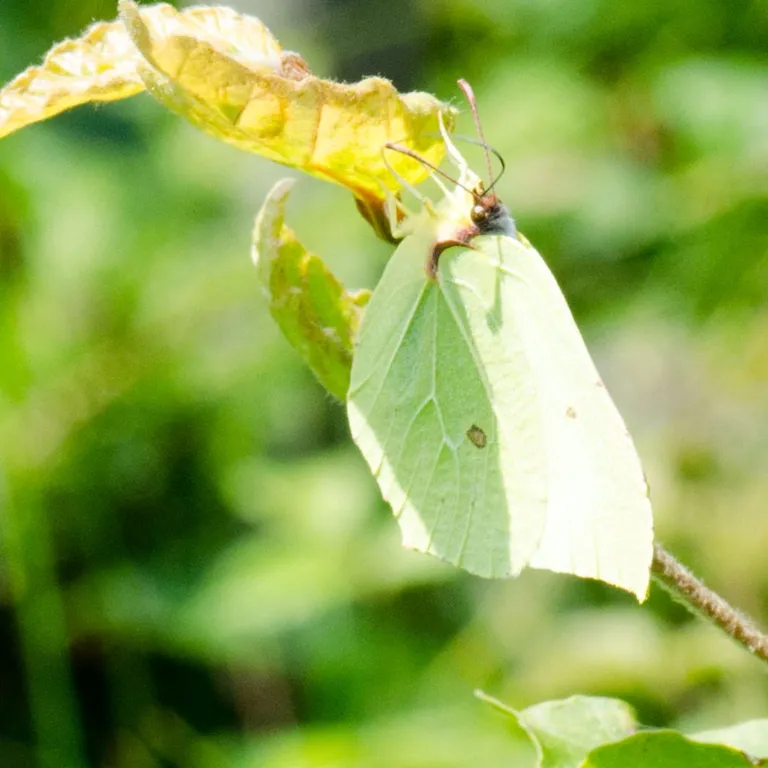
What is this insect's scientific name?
Gonepteryx rhamni
